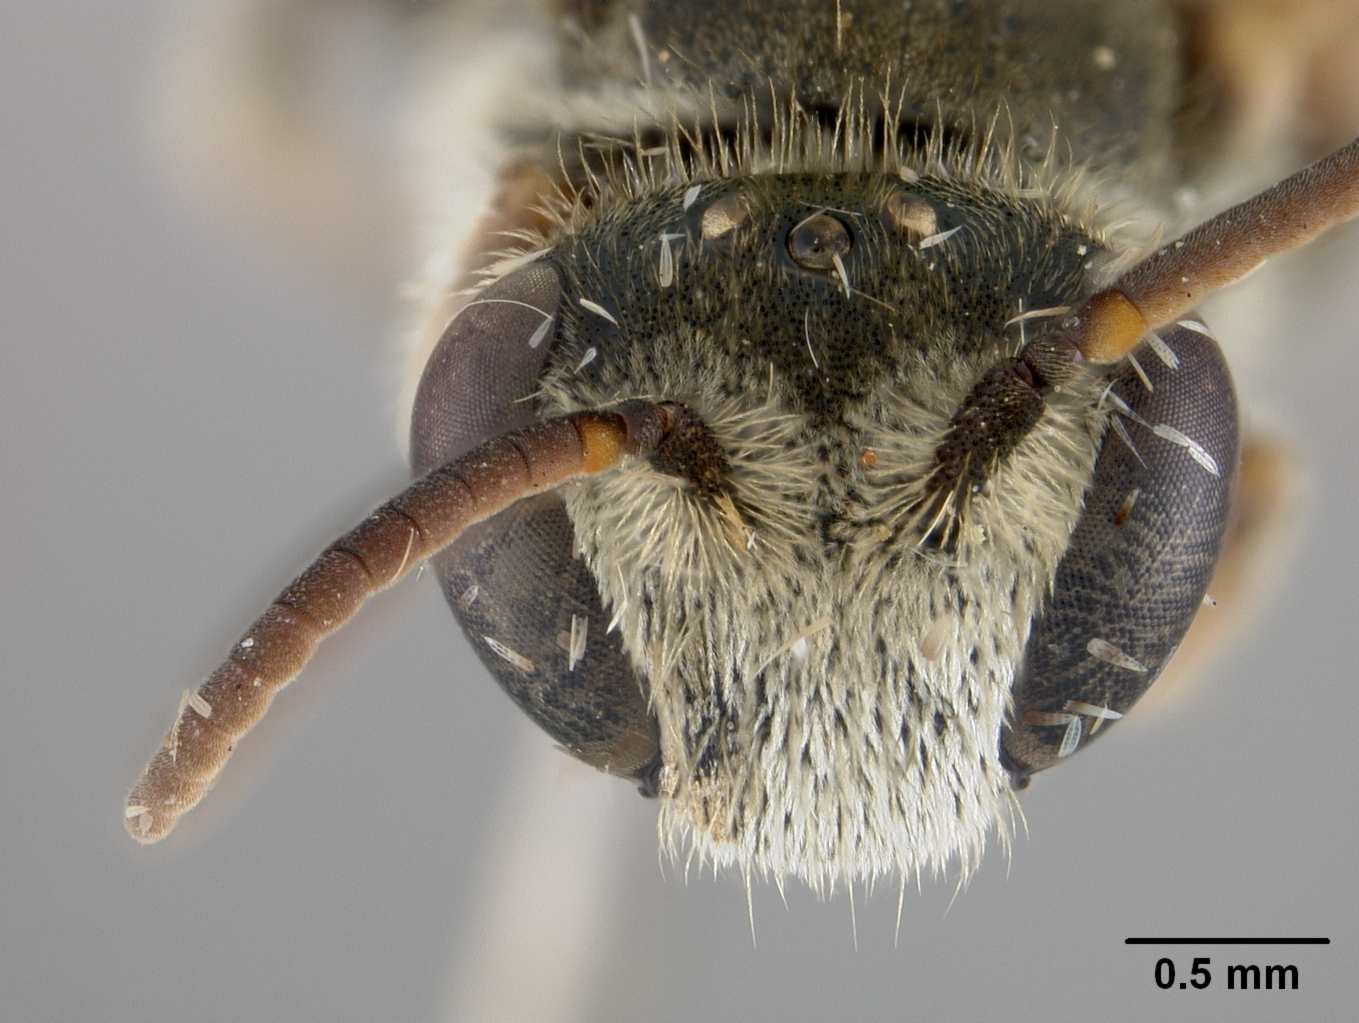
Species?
Nomia notiomorpha
